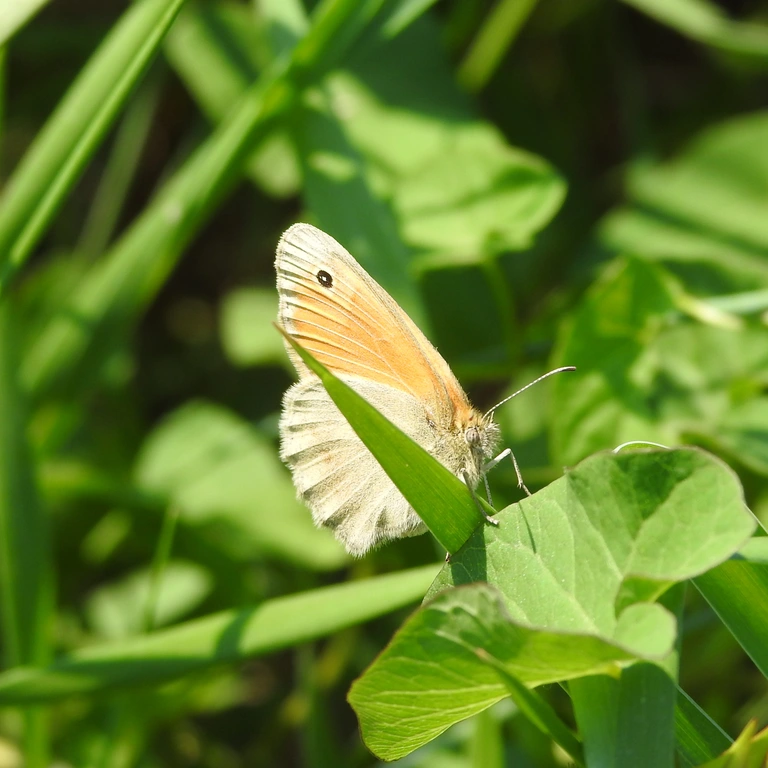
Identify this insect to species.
Coenonympha pamphilus
